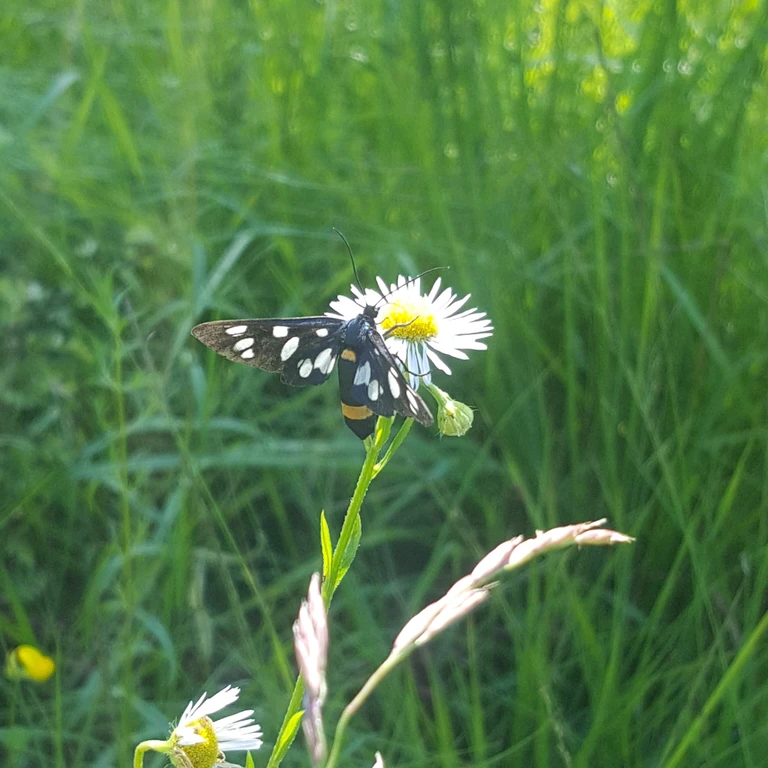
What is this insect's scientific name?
Amata phegea
